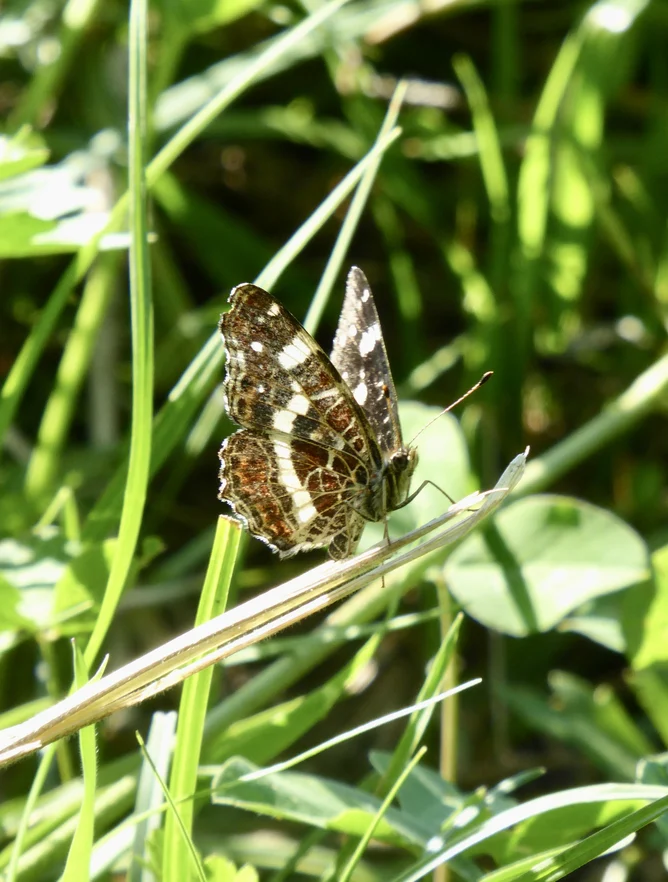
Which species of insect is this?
Araschnia levana
